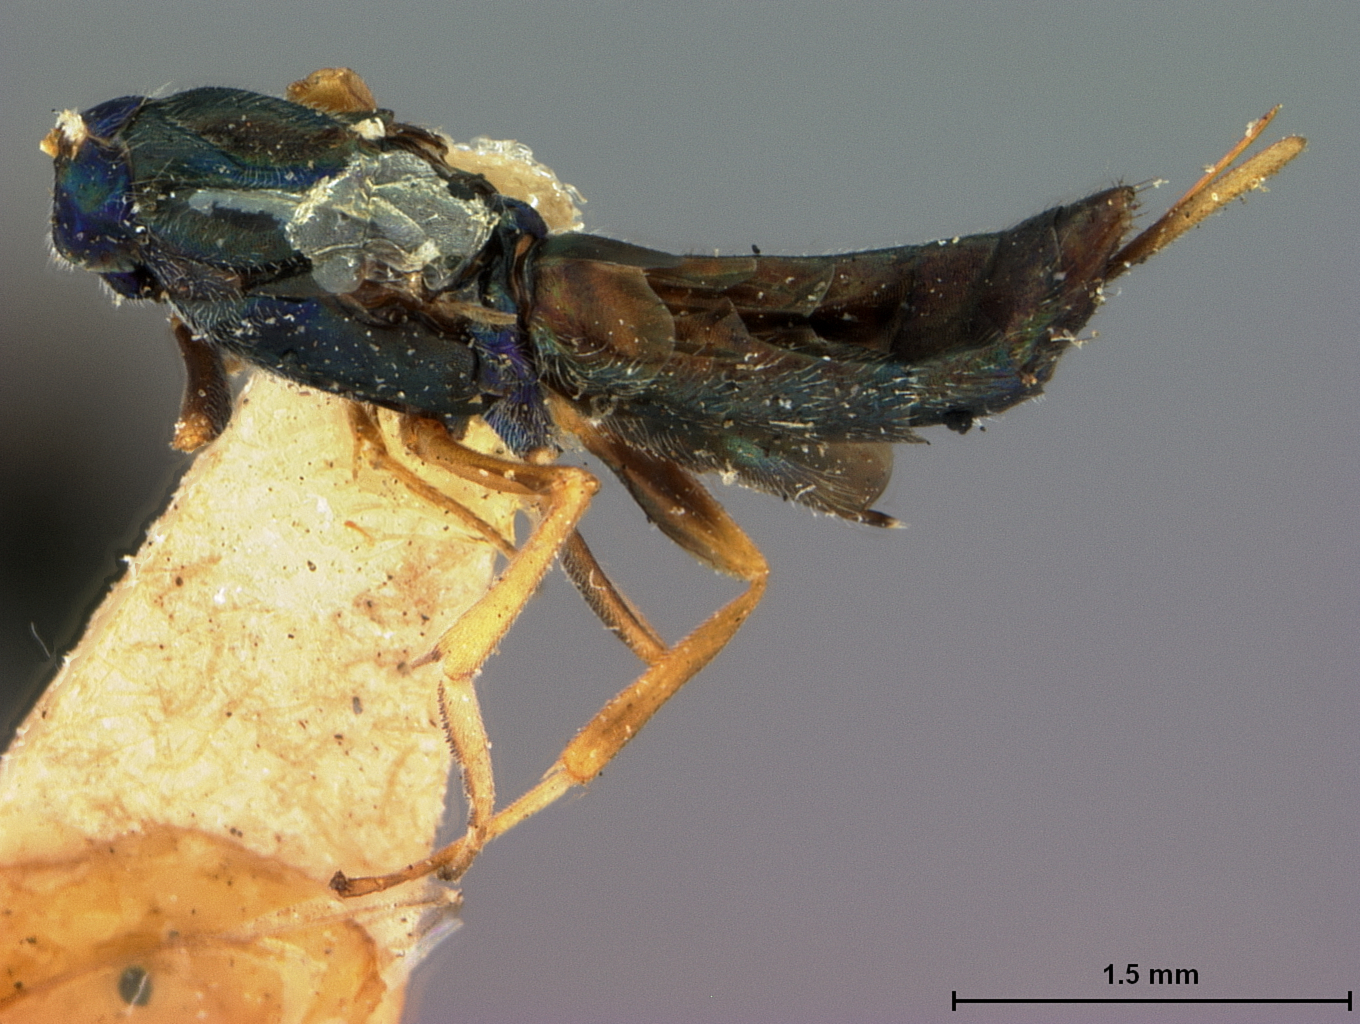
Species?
Eupelmus cleri
